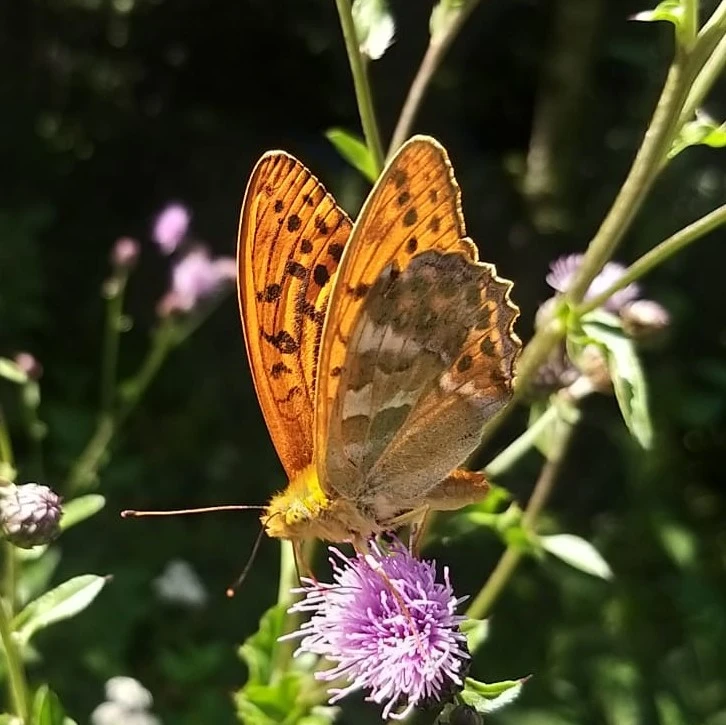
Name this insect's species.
Argynnis paphia
